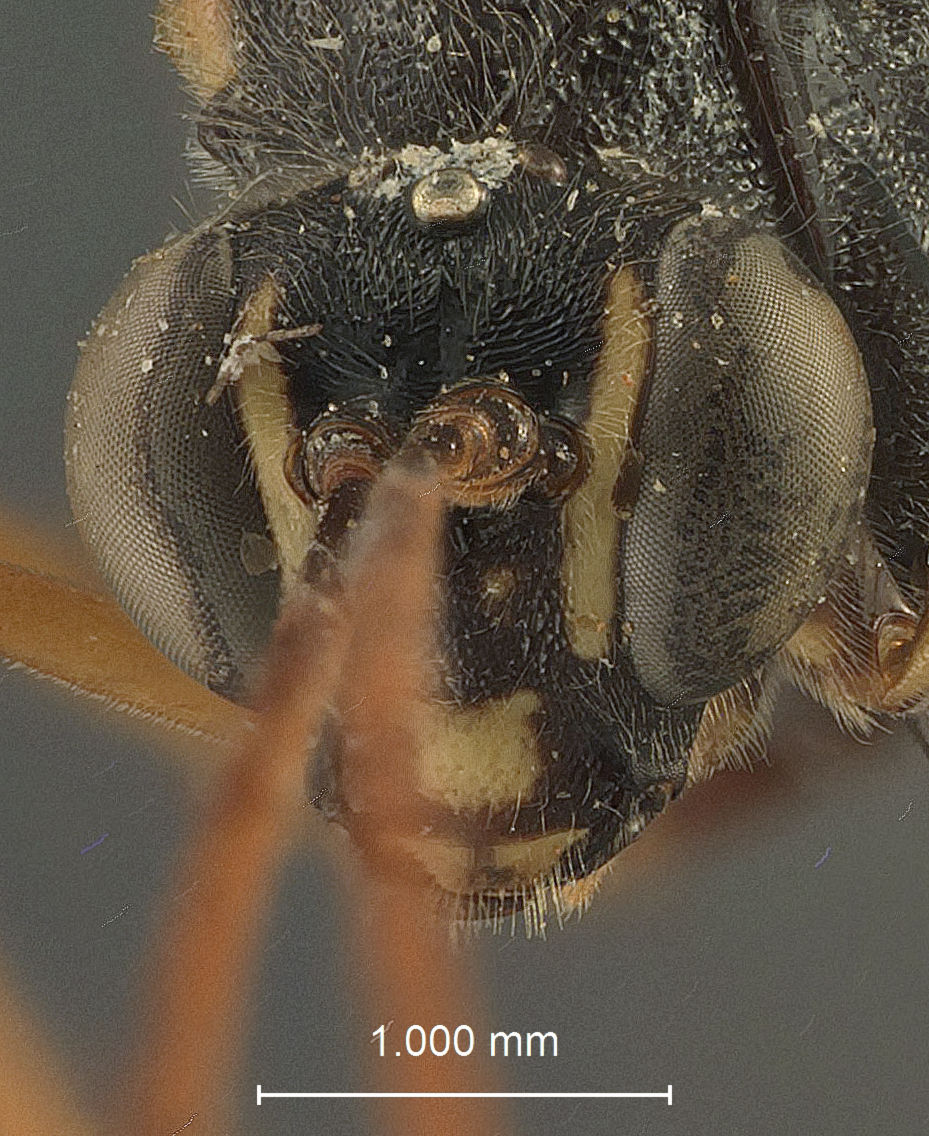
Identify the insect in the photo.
Acroricnus stylator
